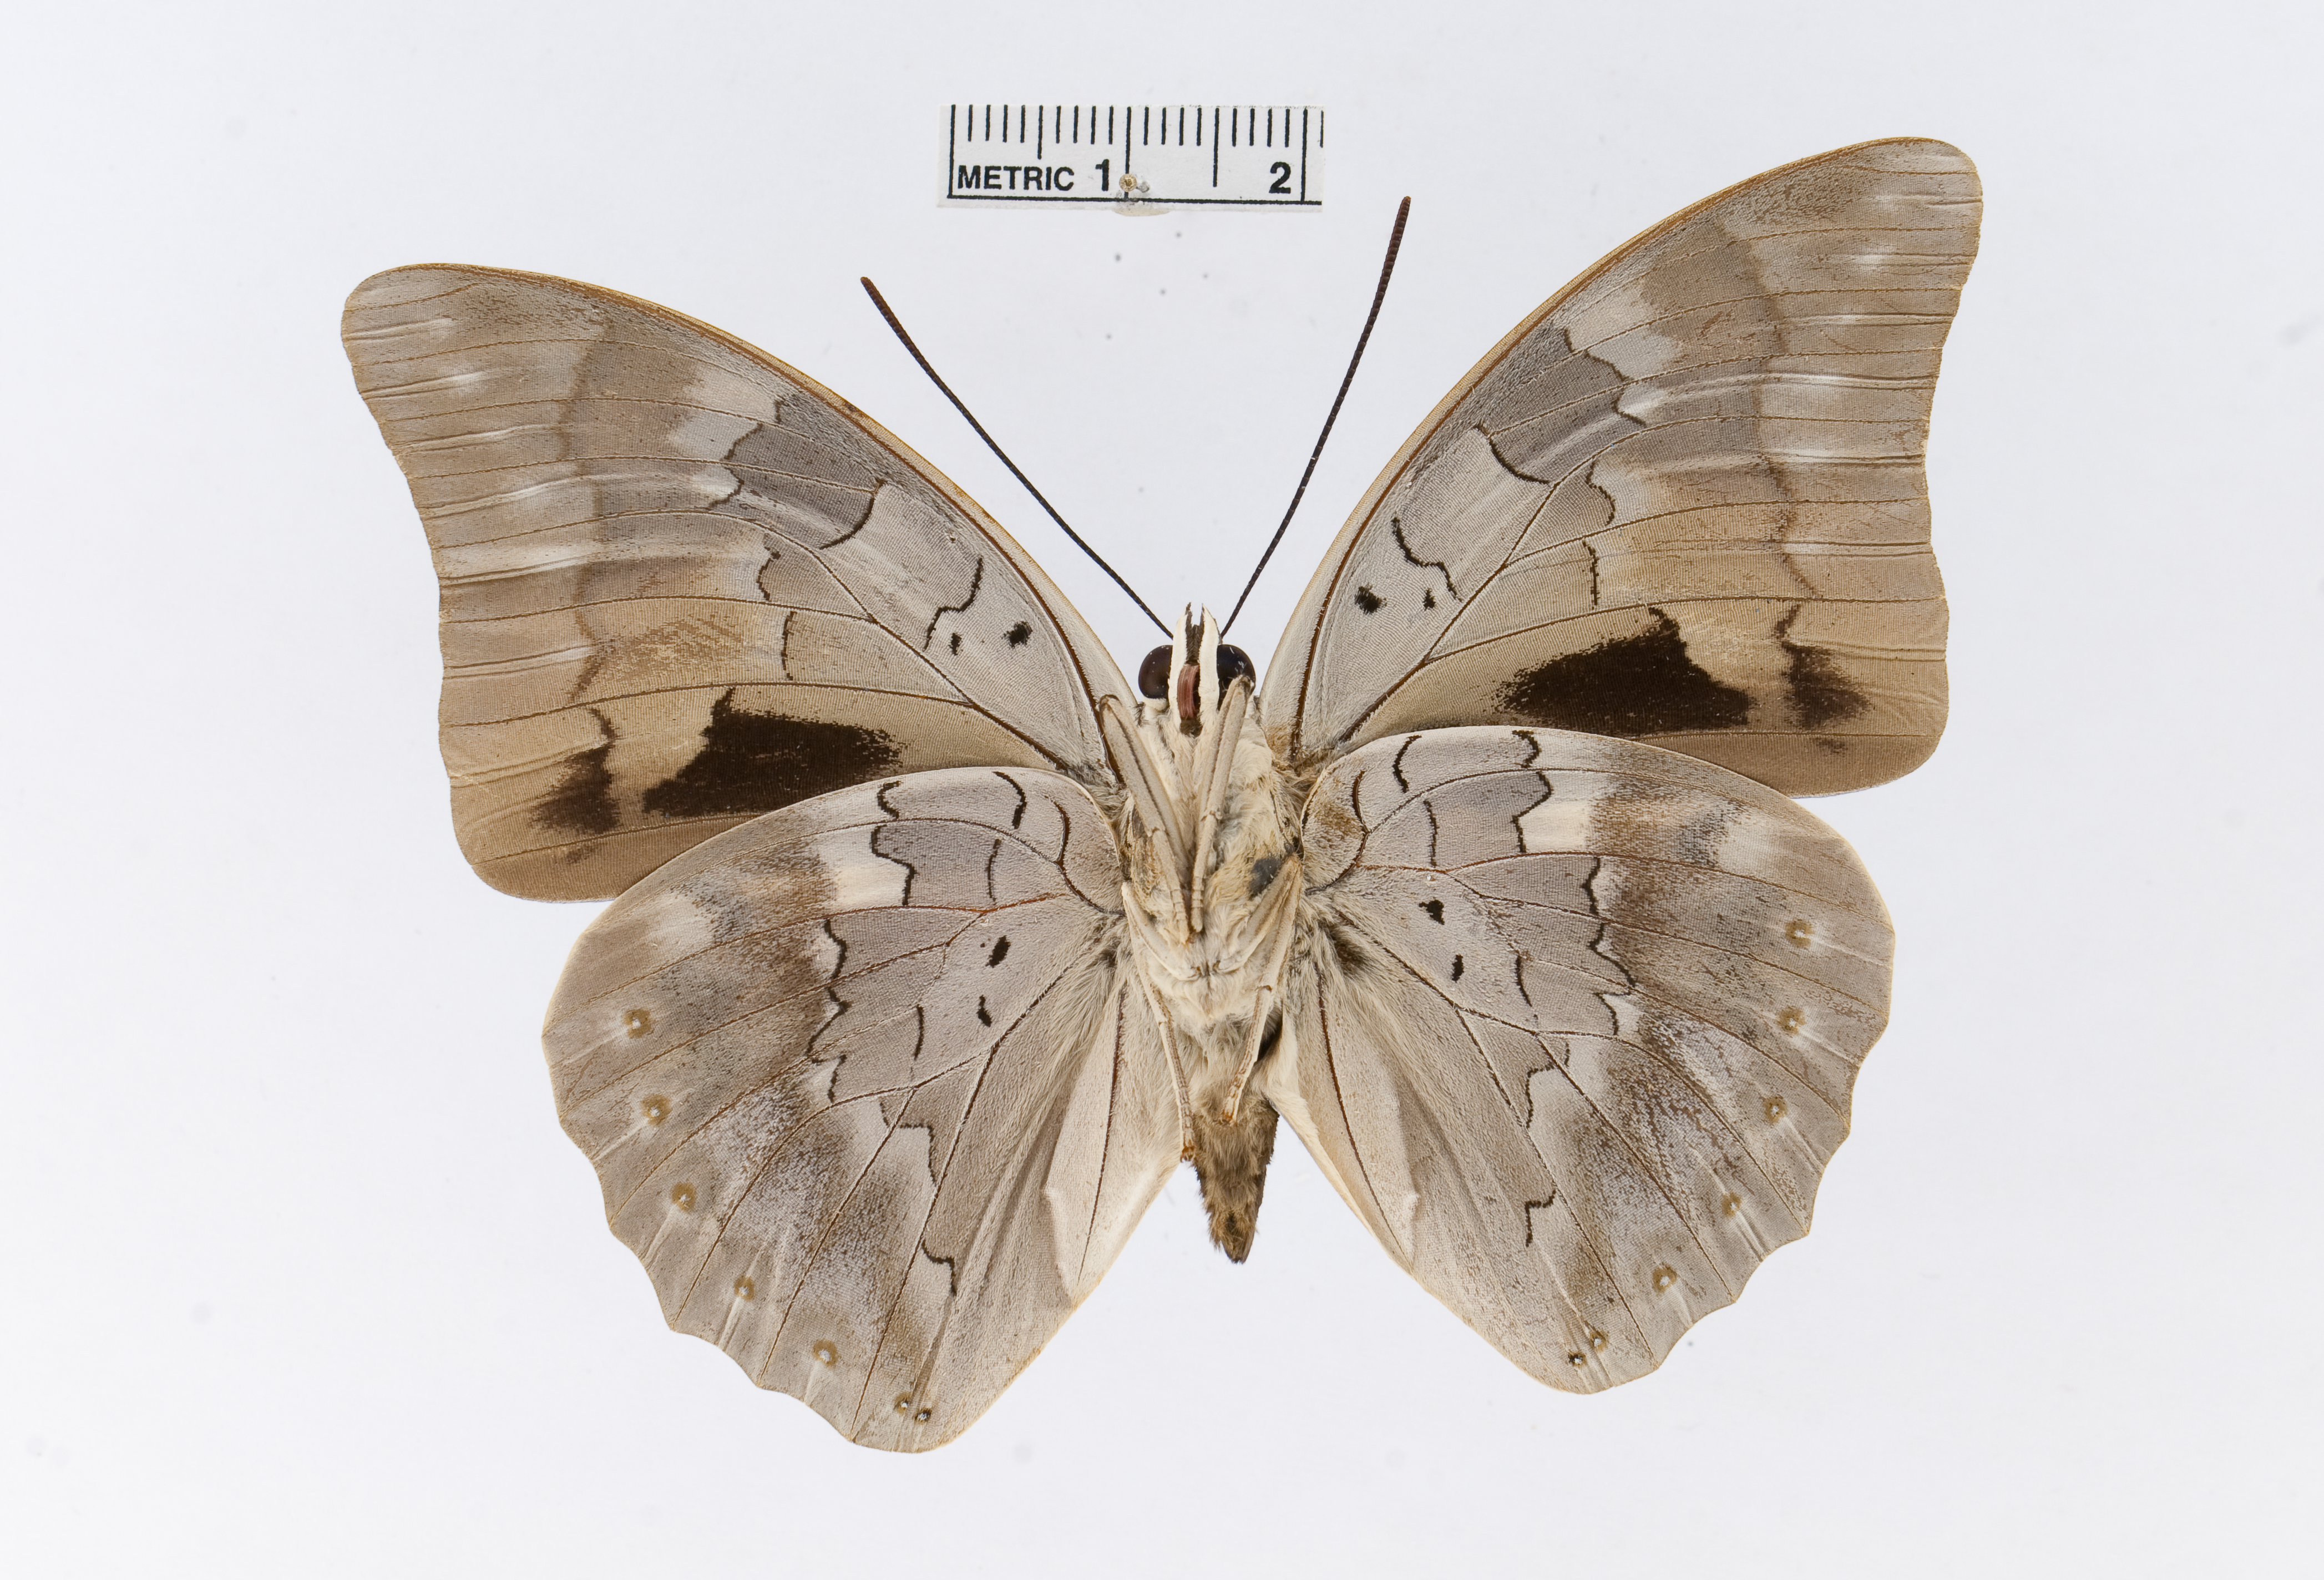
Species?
Archaeoprepona demophoon
